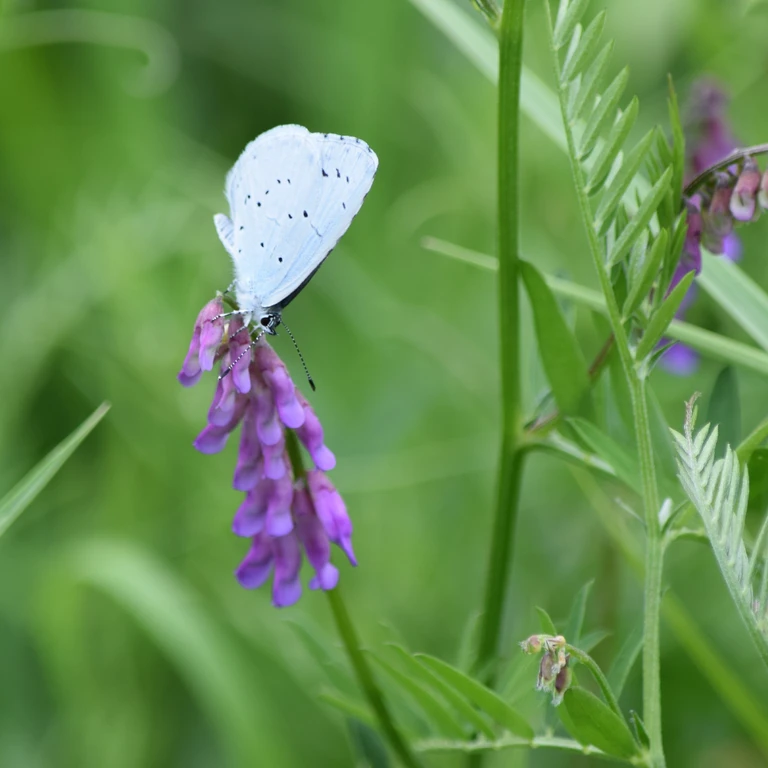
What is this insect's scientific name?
Celastrina argiolus
